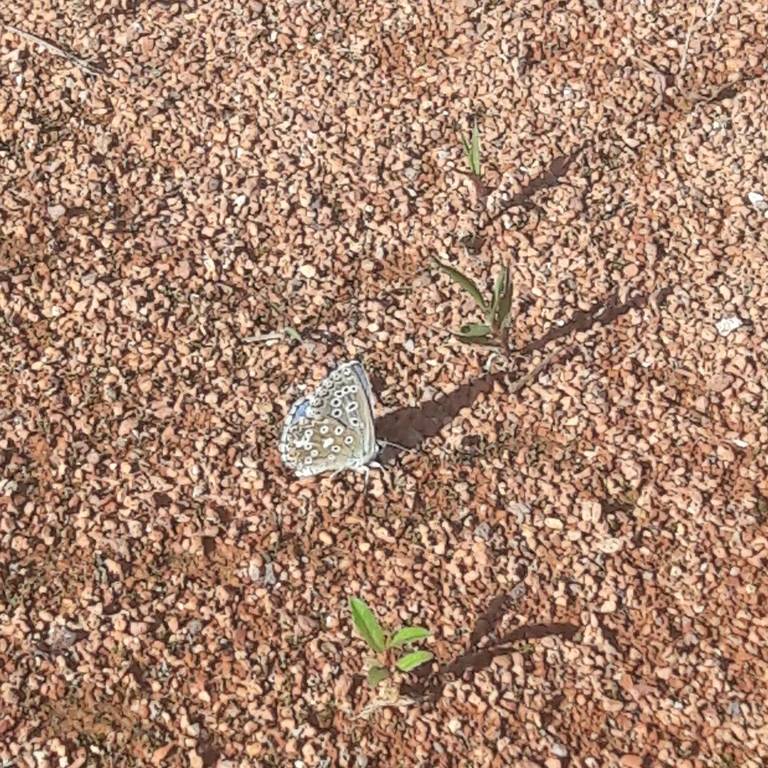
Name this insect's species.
Lysandra bellargus
